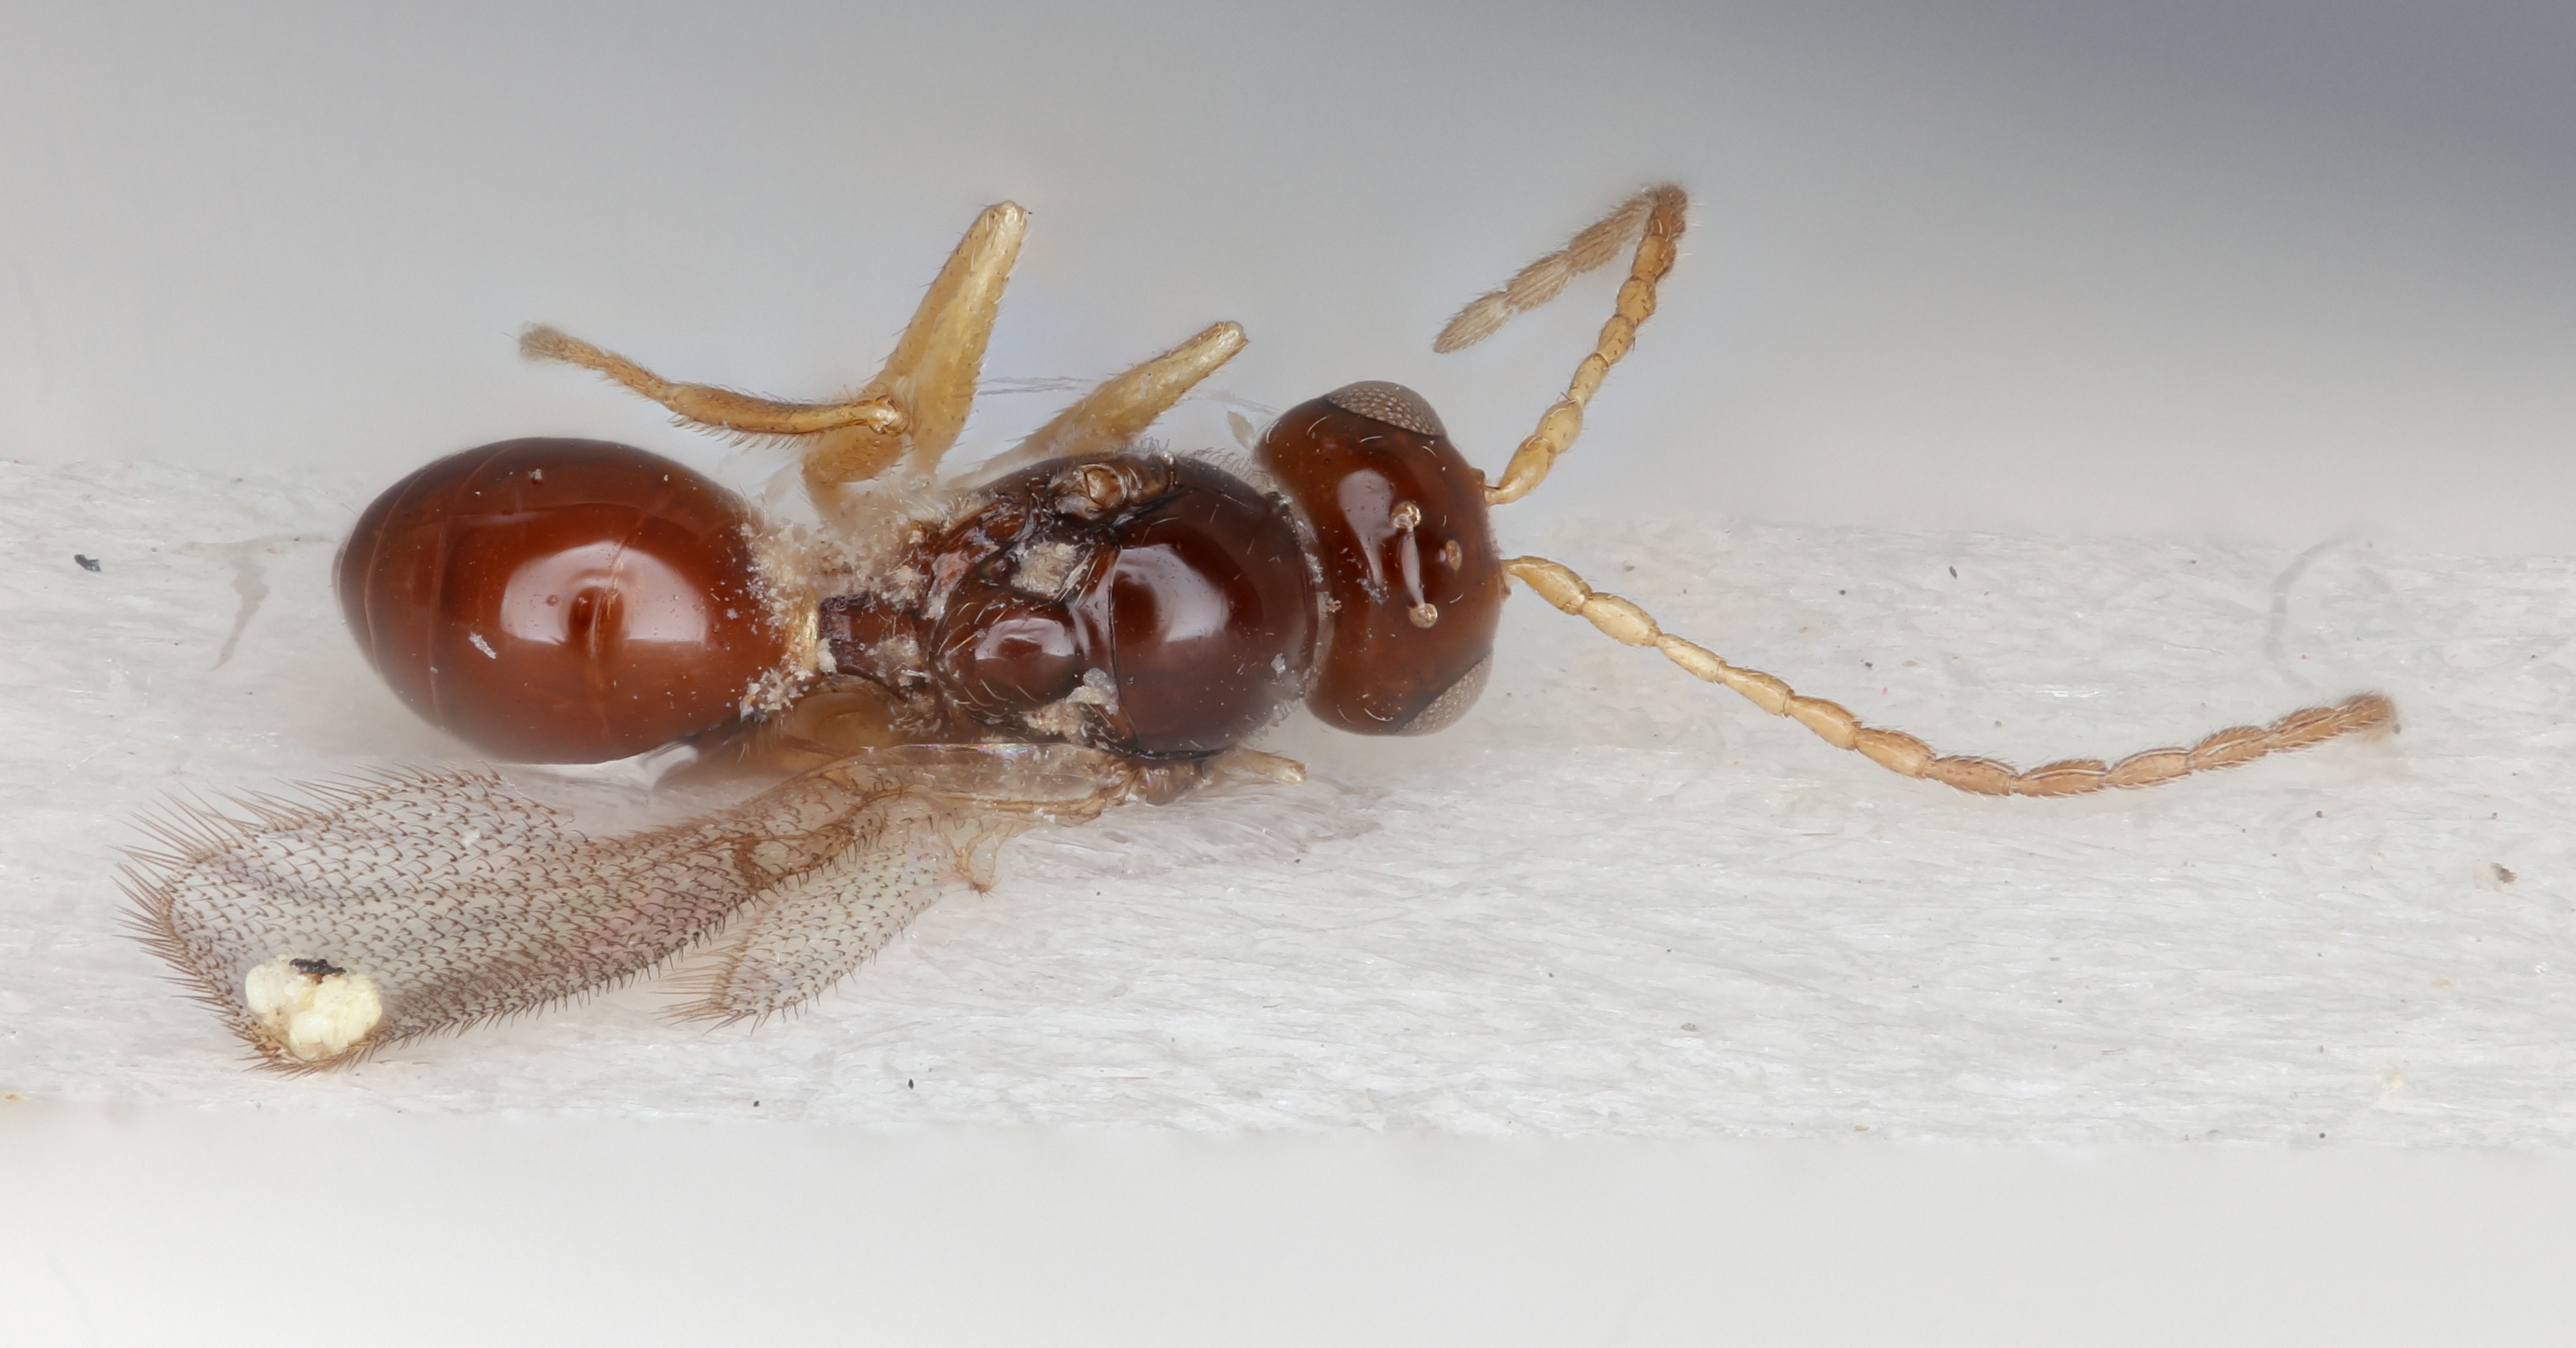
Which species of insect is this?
Alloxysta luismii
